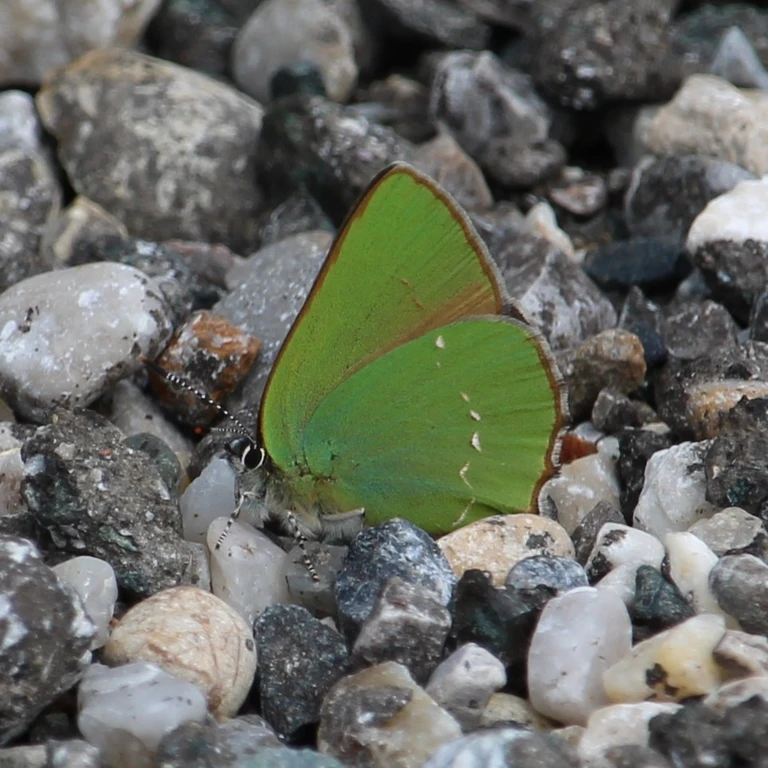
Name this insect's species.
Callophrys rubi
